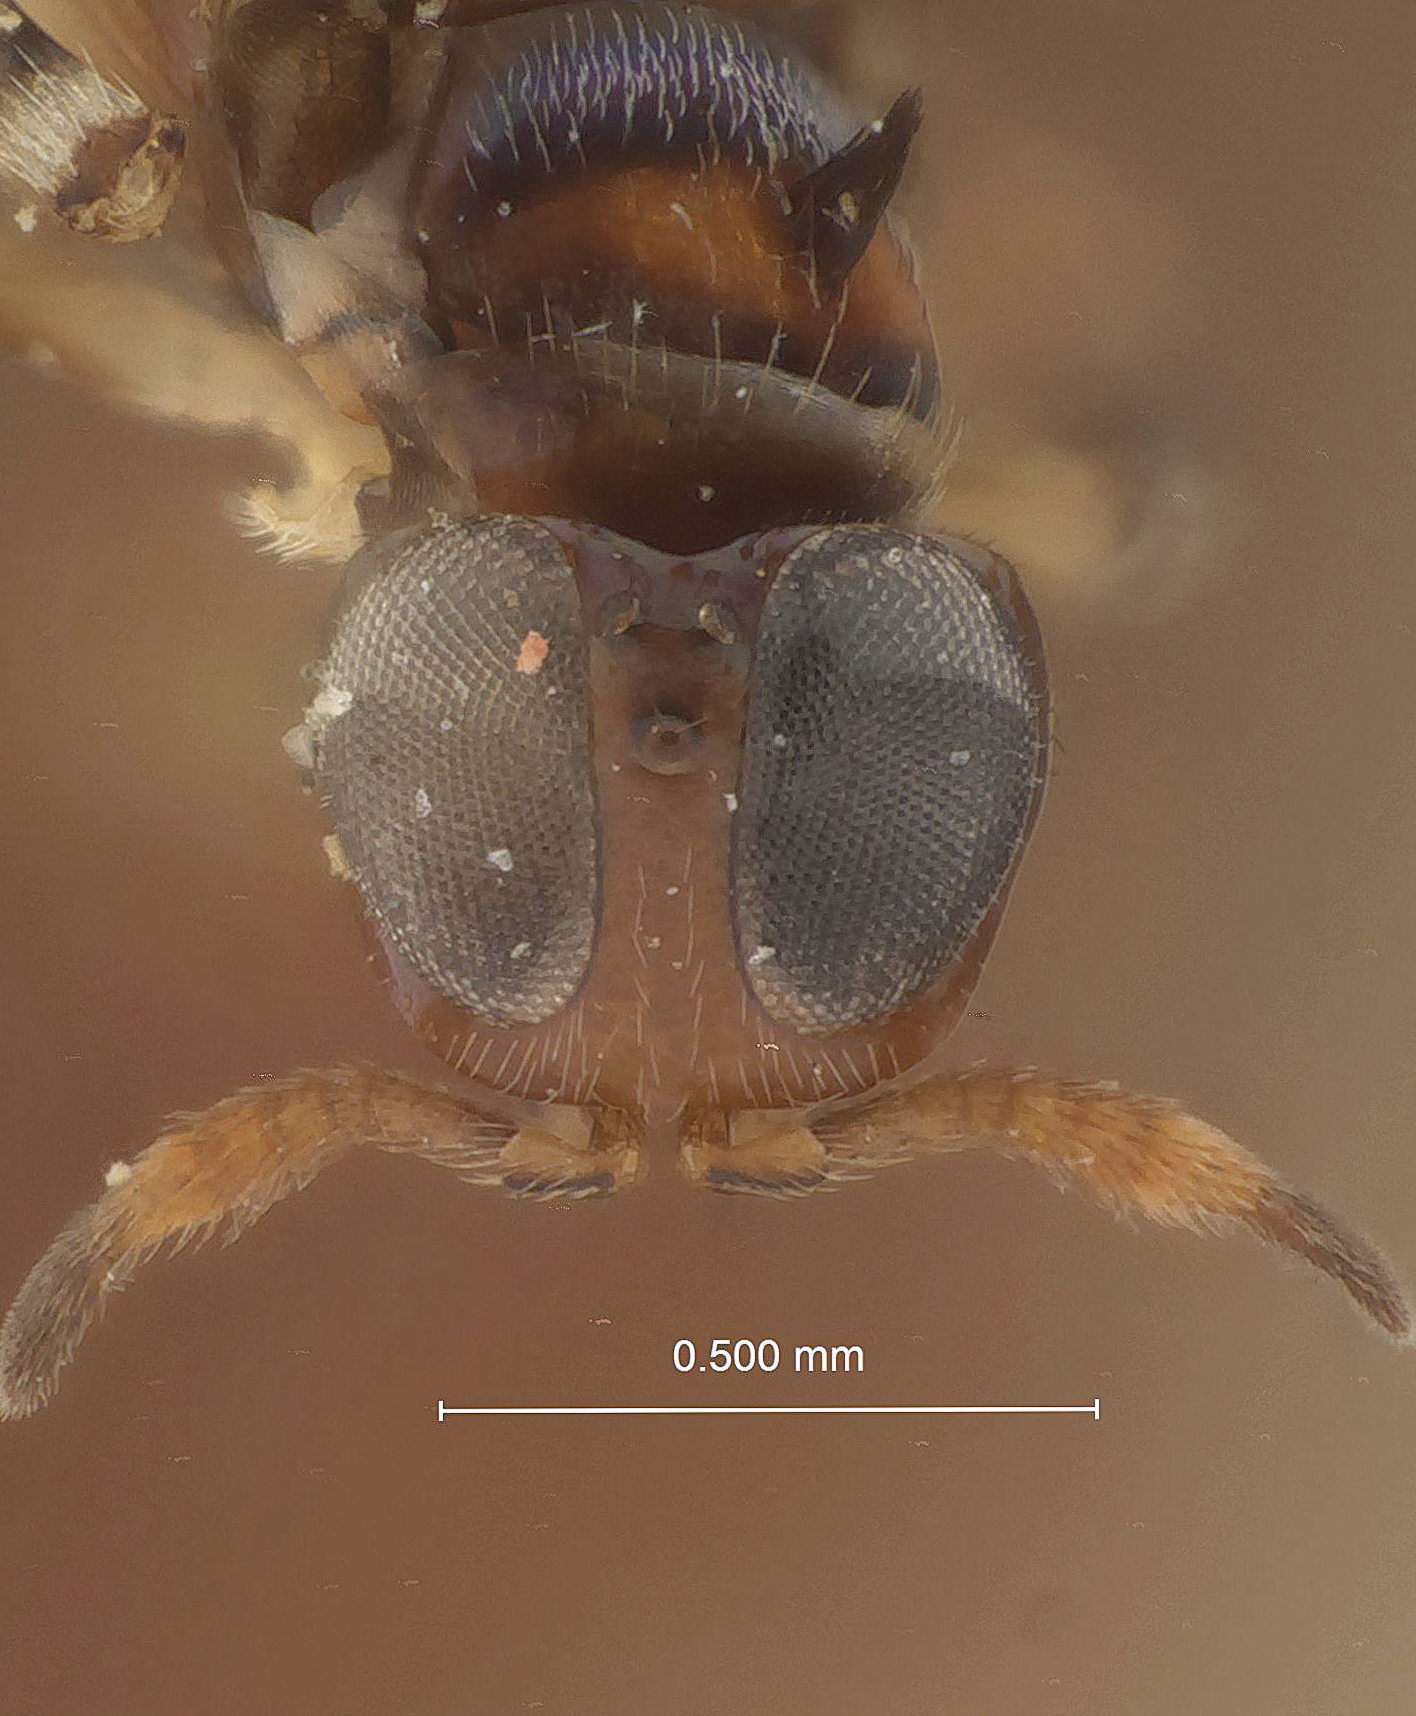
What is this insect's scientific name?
Diversinervus desantisi
